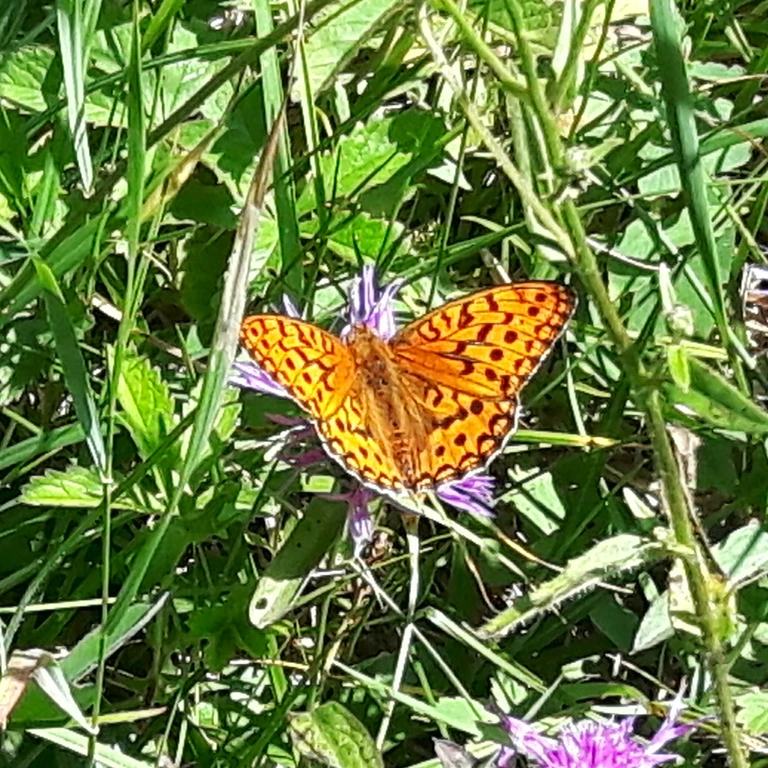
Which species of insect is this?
Fabriciana adippe
